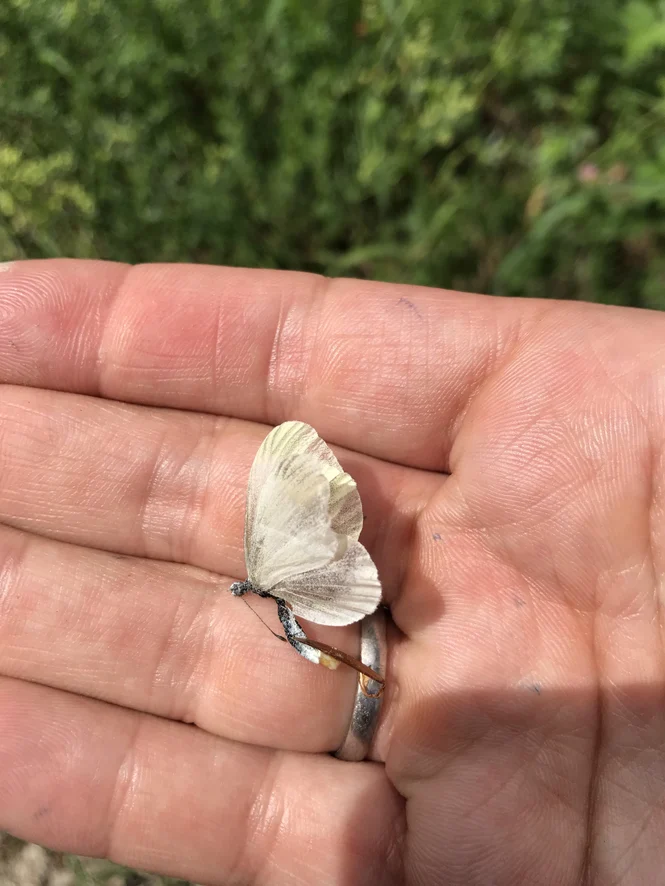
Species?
Leptidea sinapis/juvernica
